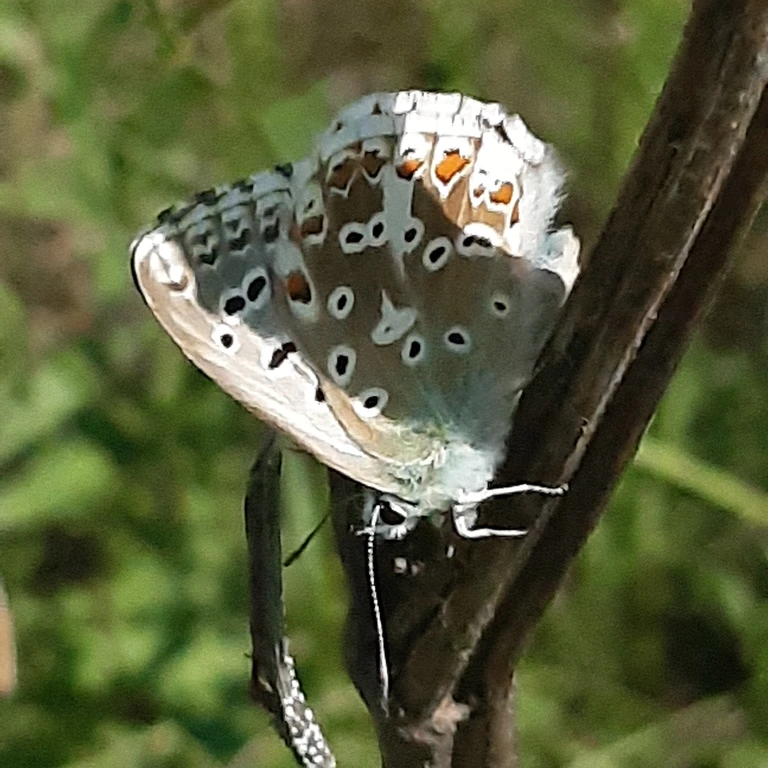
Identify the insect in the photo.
Lysandra coridon
